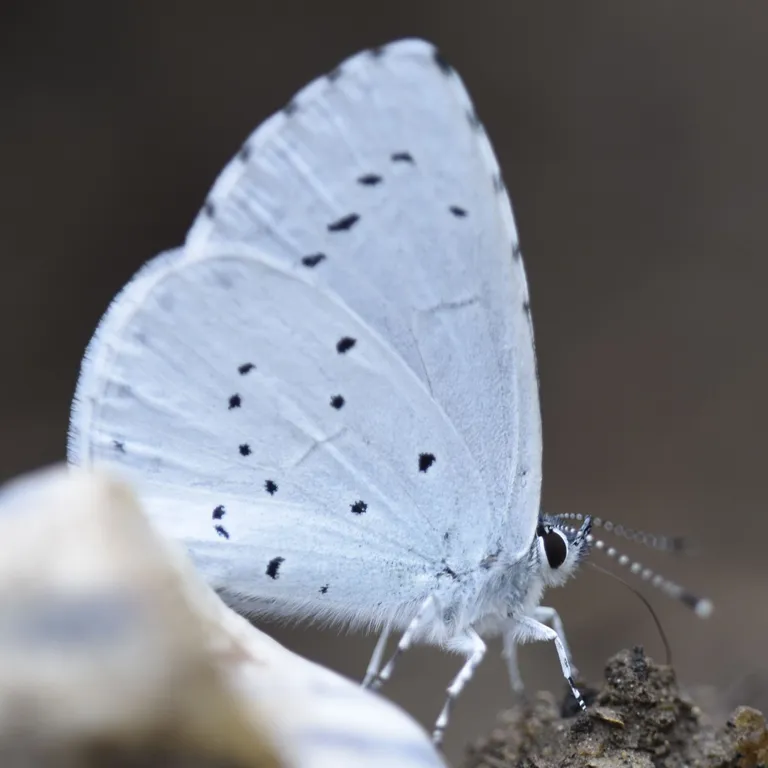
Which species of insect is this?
Celastrina argiolus
